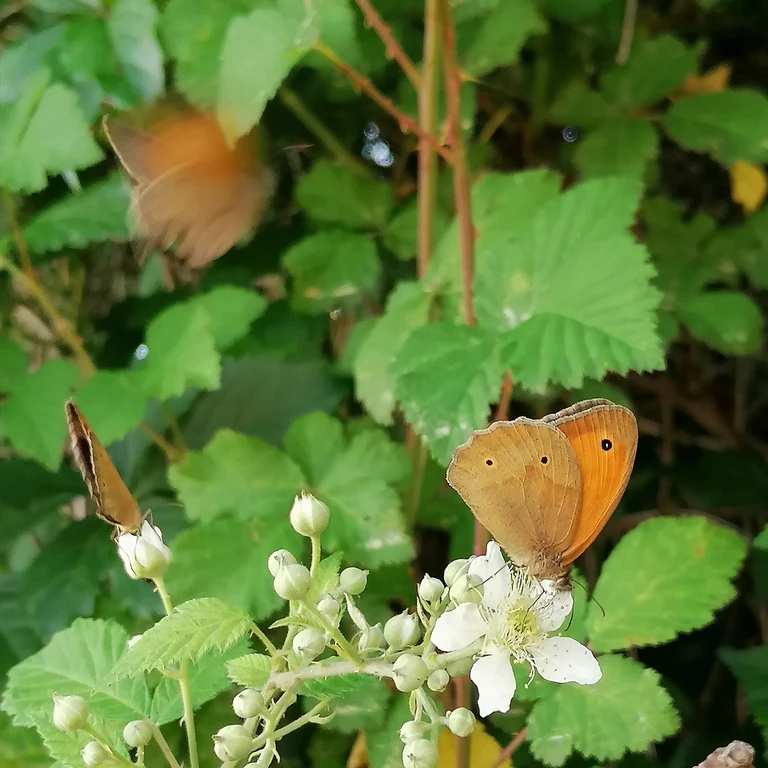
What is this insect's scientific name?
Maniola jurtina
